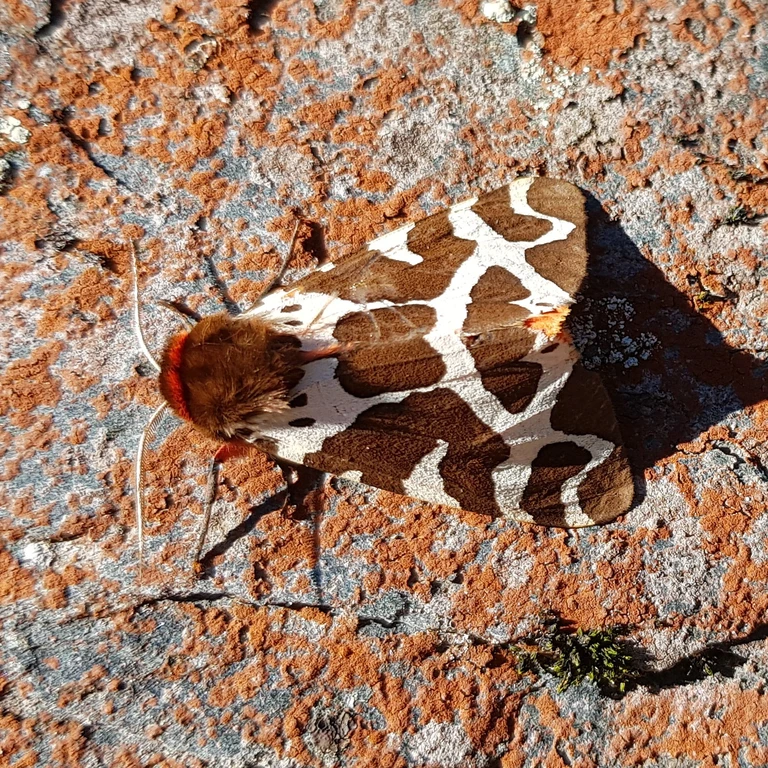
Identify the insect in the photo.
Arctia caja
